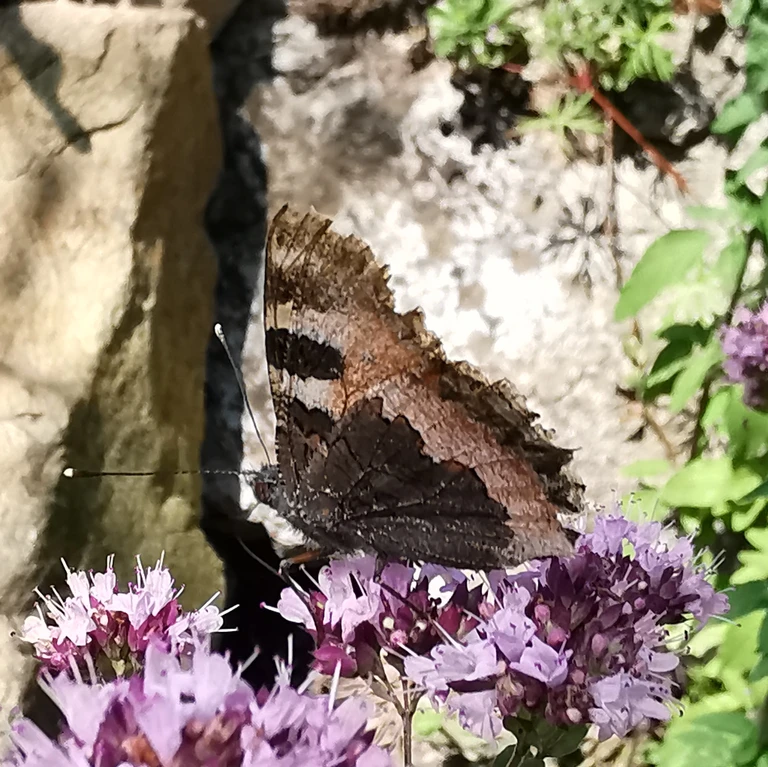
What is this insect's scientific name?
Aglais urticae
